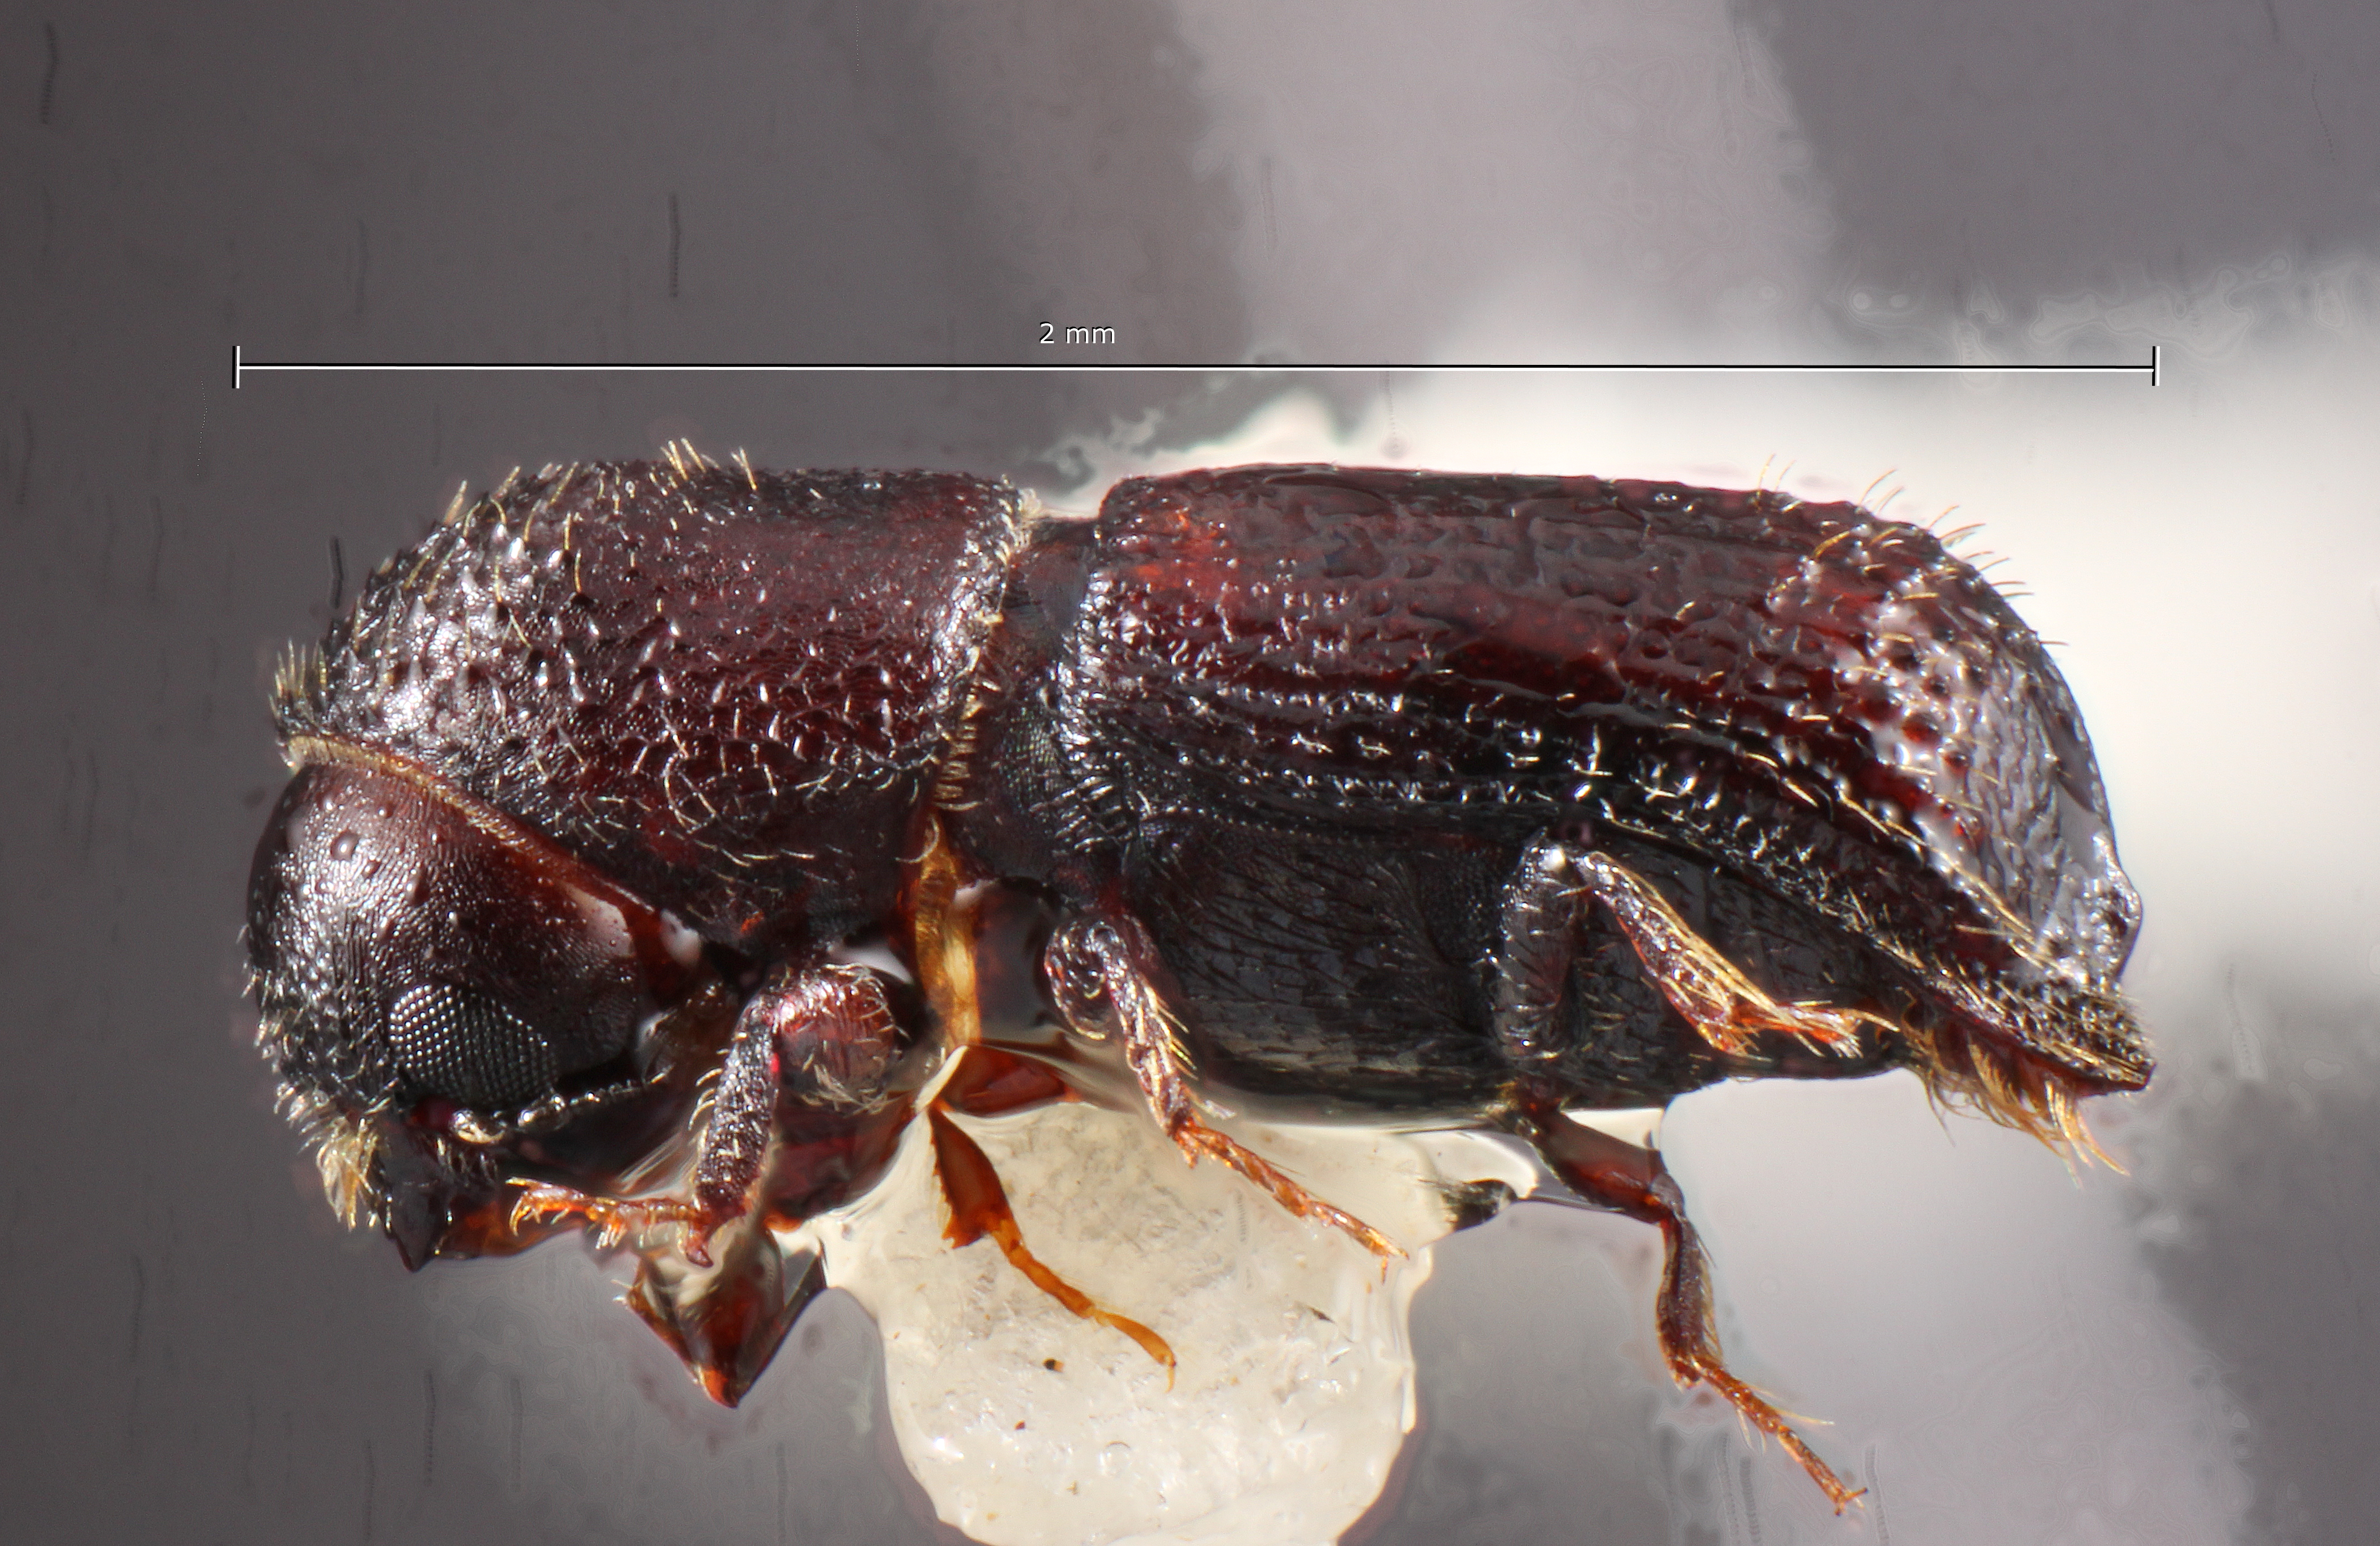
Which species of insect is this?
Hylocurus floridensis
